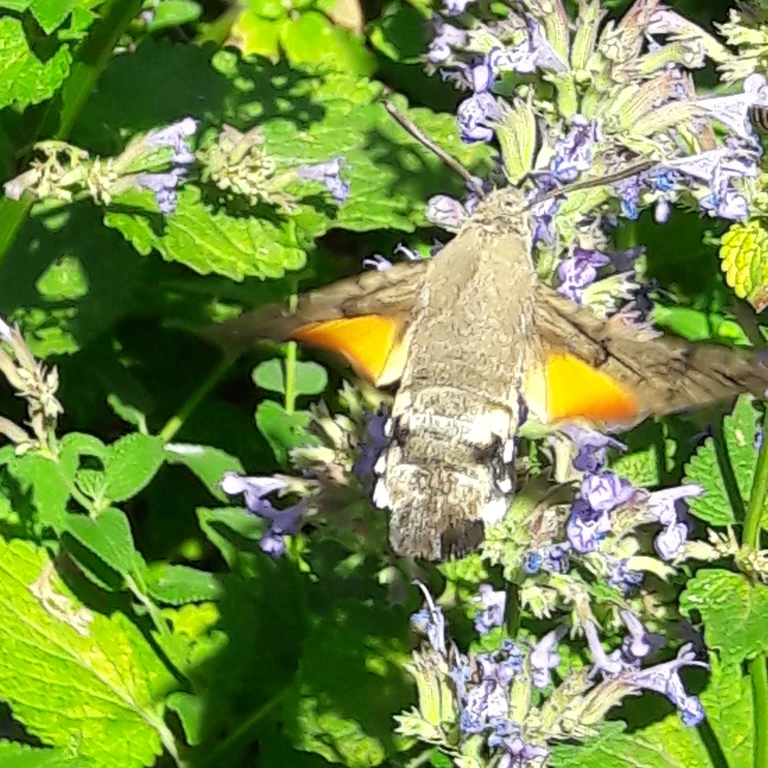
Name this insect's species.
Macroglossum stellatarum
